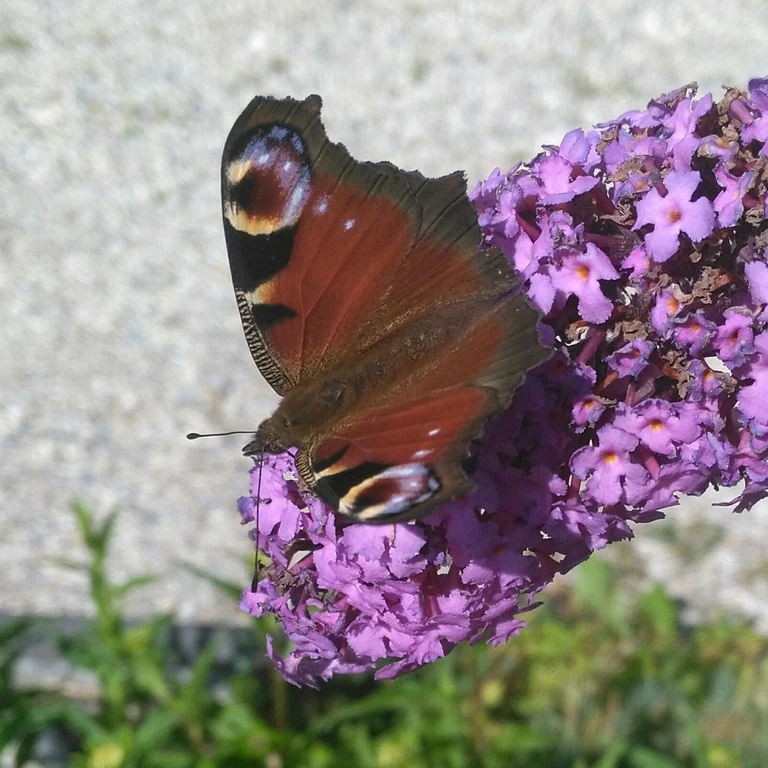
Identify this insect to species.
Aglais io
